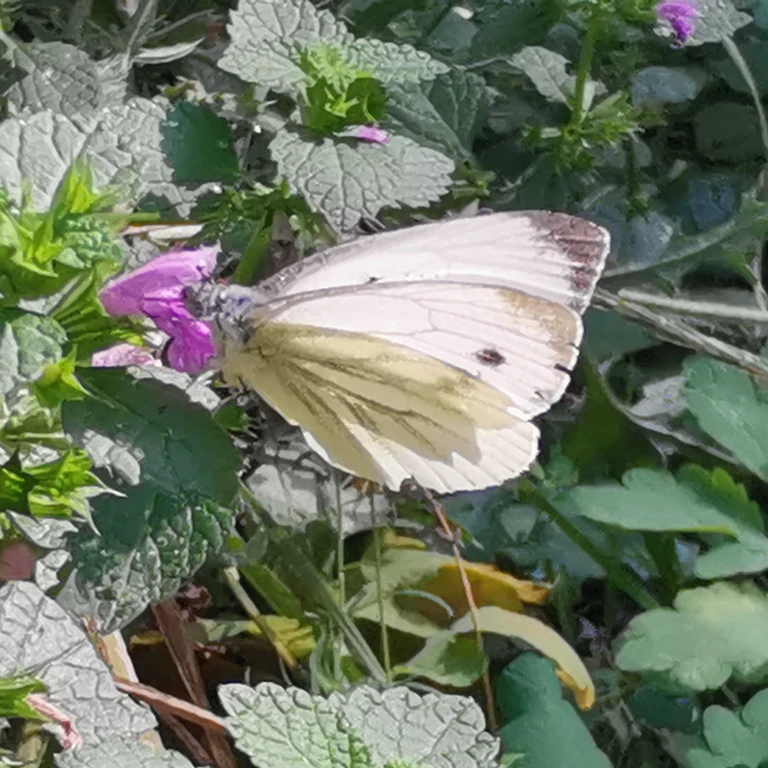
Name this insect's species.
Pieris napi
